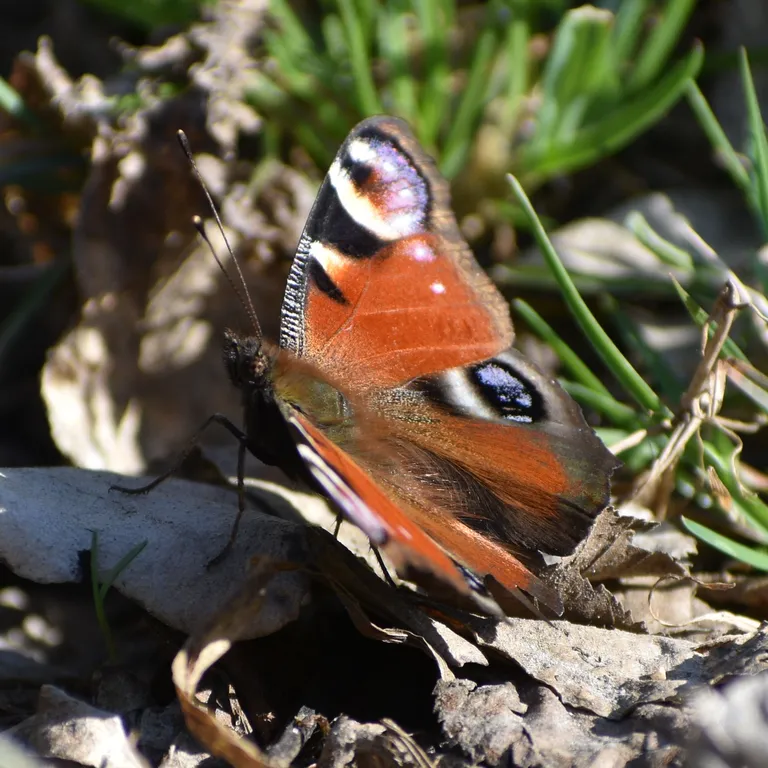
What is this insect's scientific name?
Aglais io
